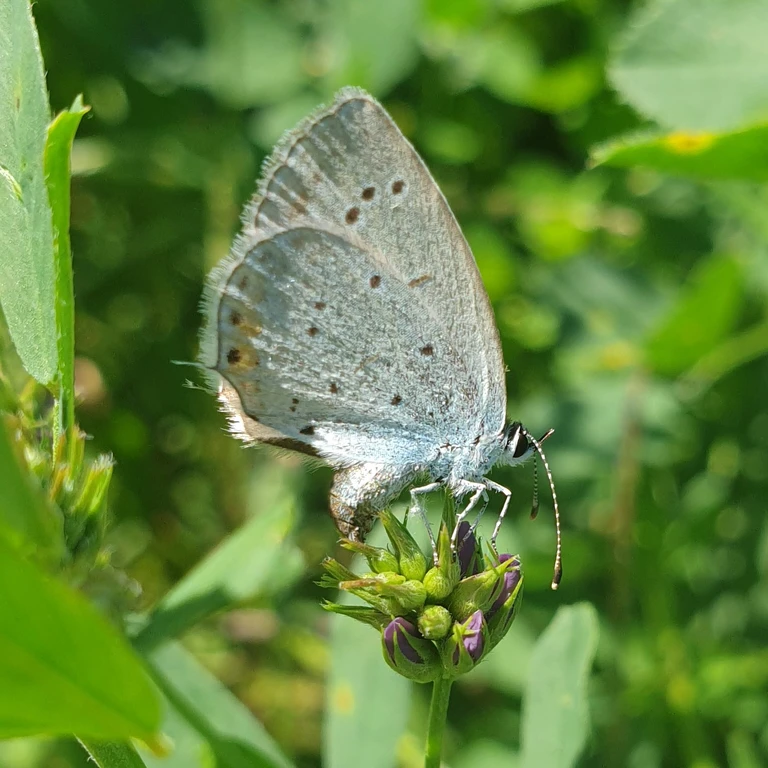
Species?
Cupido argiades (also Elkalyce argiades)
